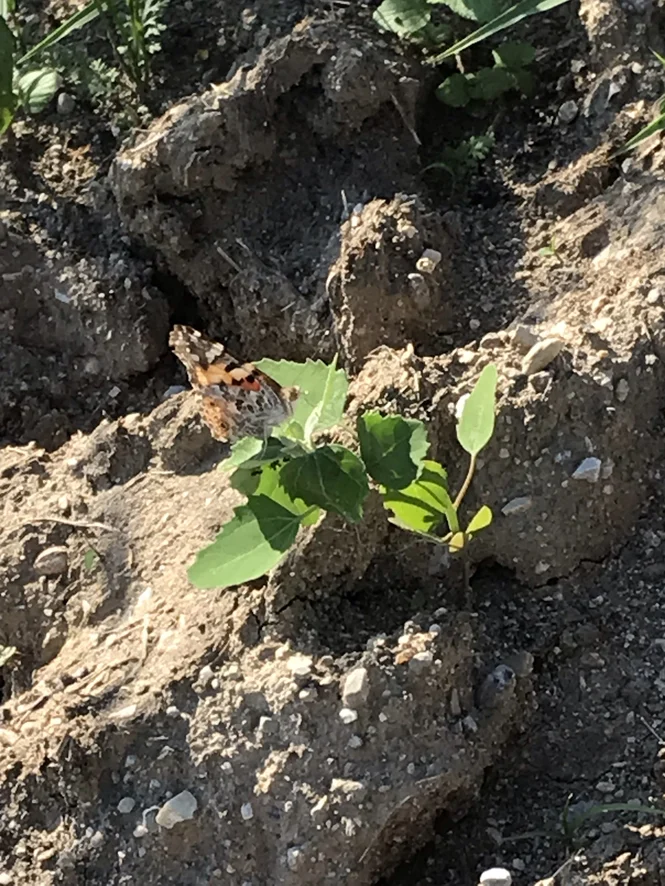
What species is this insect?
Vanessa cardui
